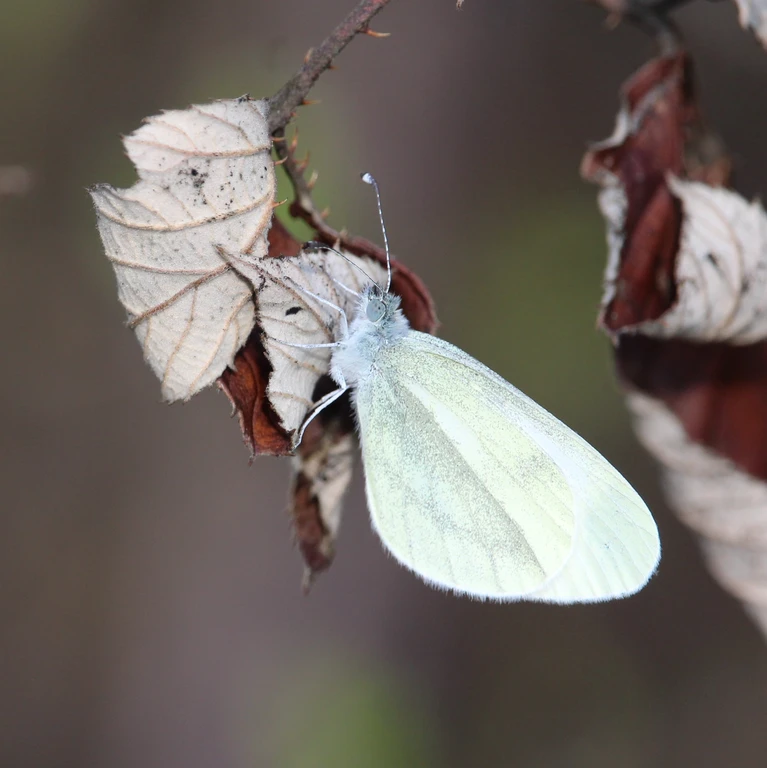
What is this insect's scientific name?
Leptidea sinapis/juvernica
